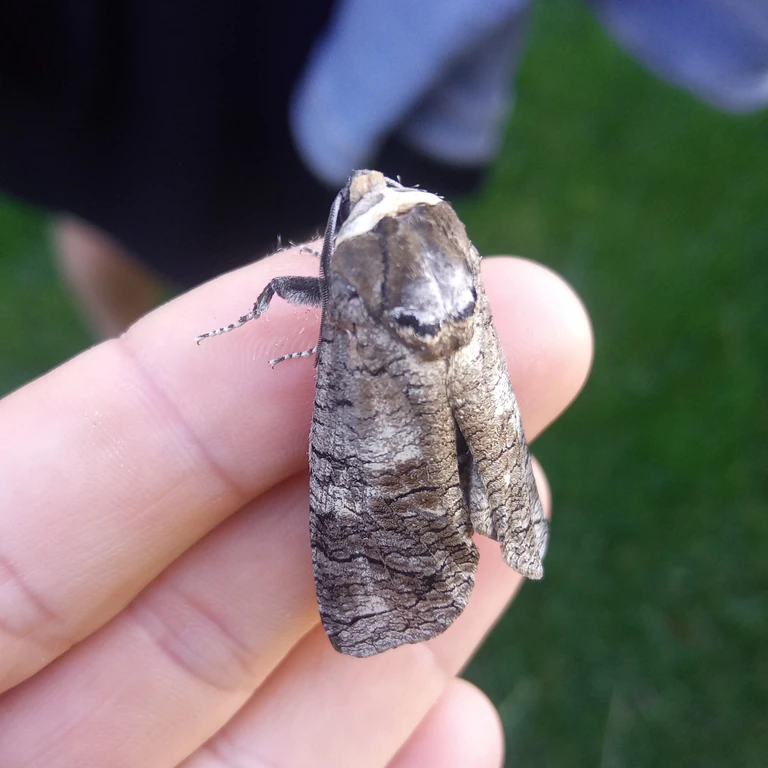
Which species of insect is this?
Cossus cossus
